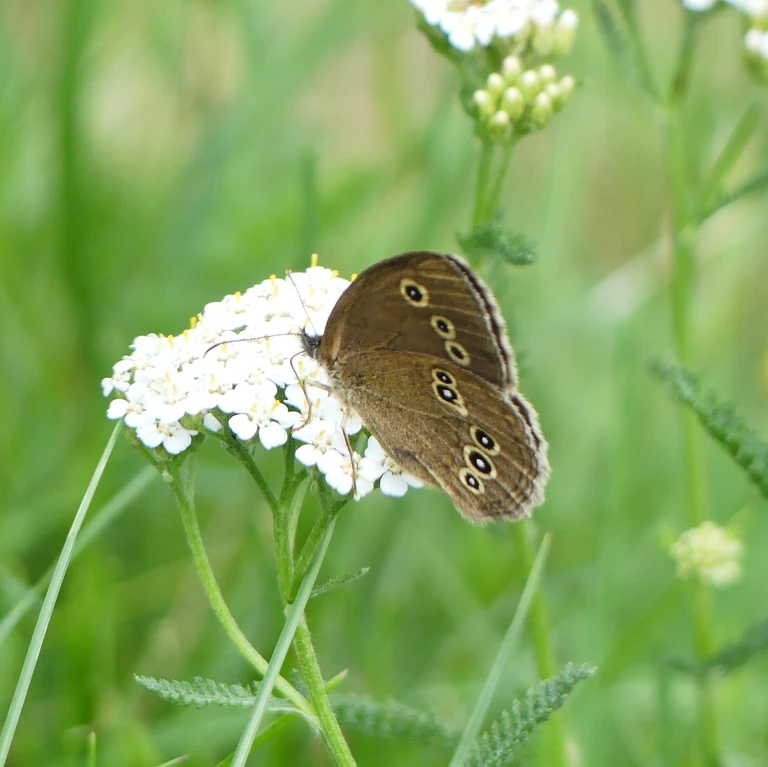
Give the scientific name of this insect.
Aphantopus hyperantus
